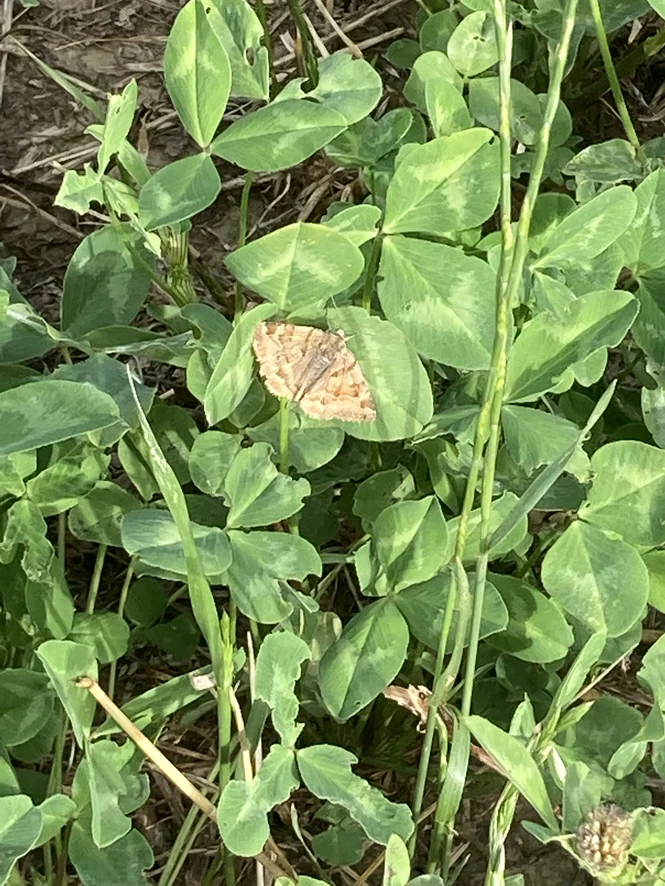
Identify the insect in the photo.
Euclidia glyphica
